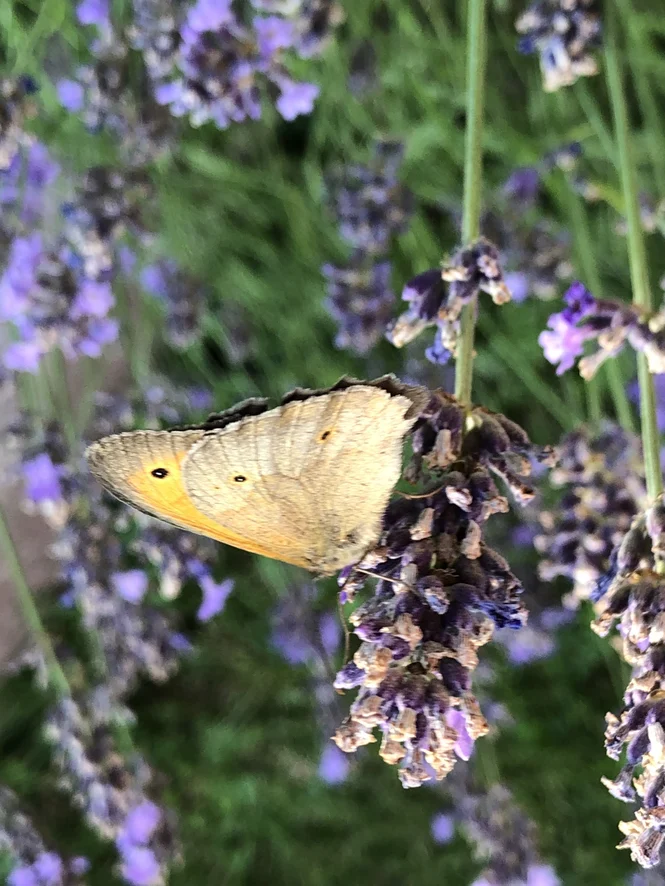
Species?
Maniola jurtina
